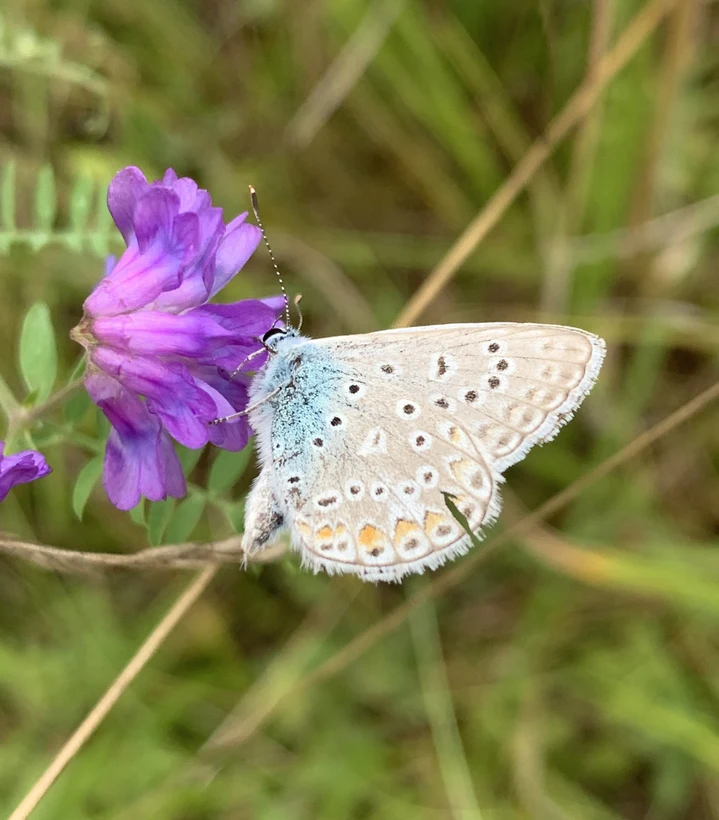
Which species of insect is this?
Polyommatus icarus
